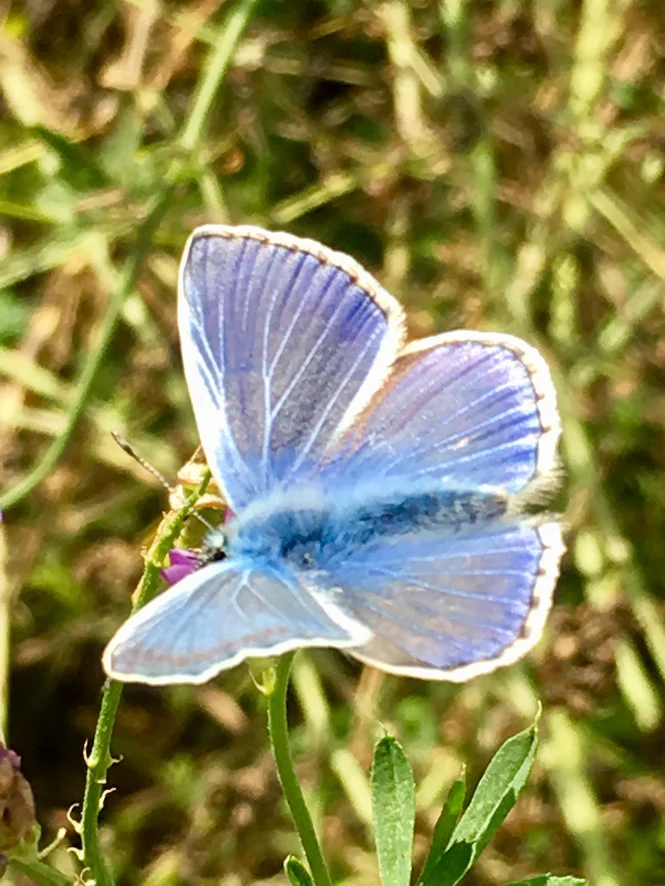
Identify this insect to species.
Polyommatus icarus
